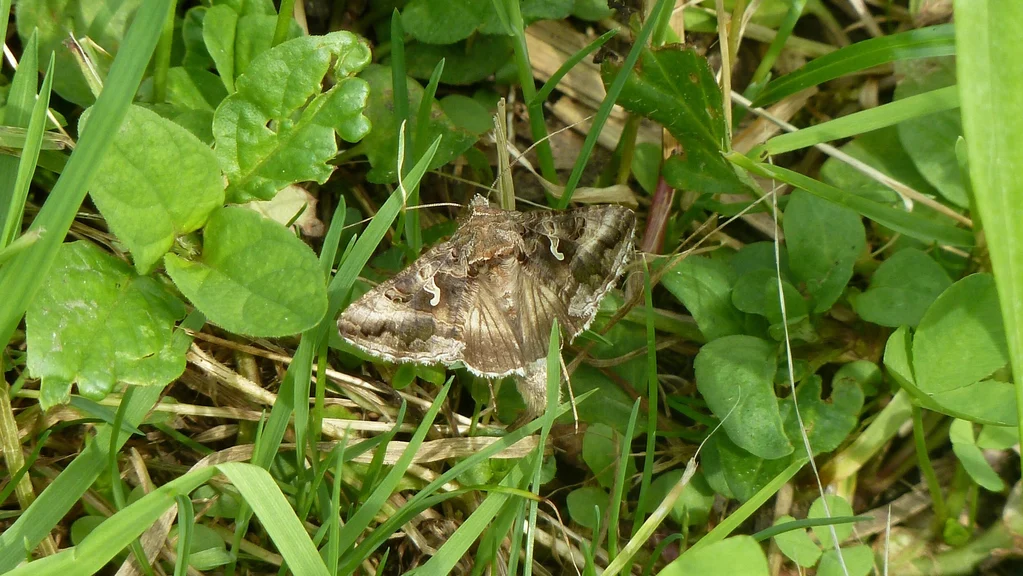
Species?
Autographa gamma
